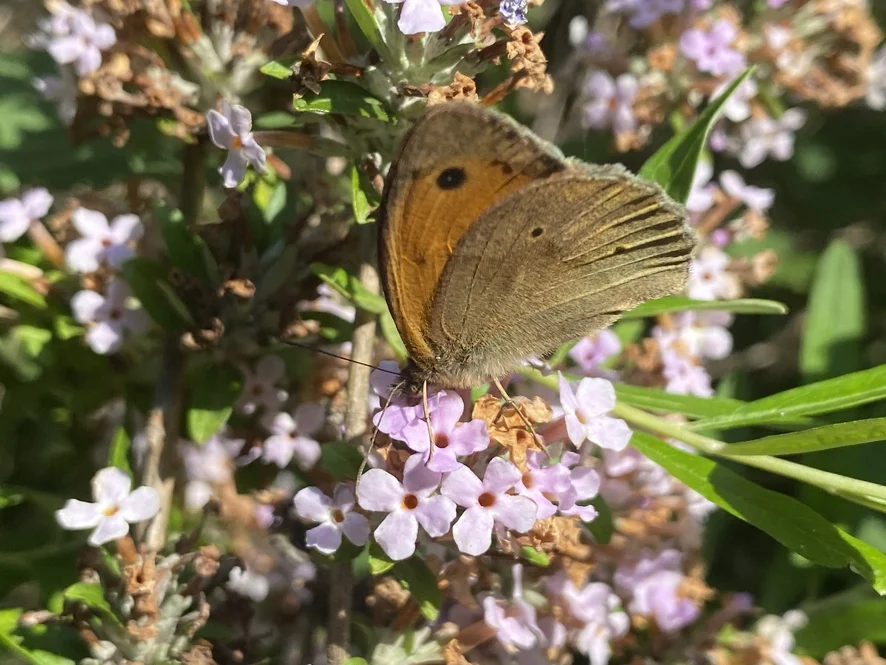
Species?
Maniola jurtina
